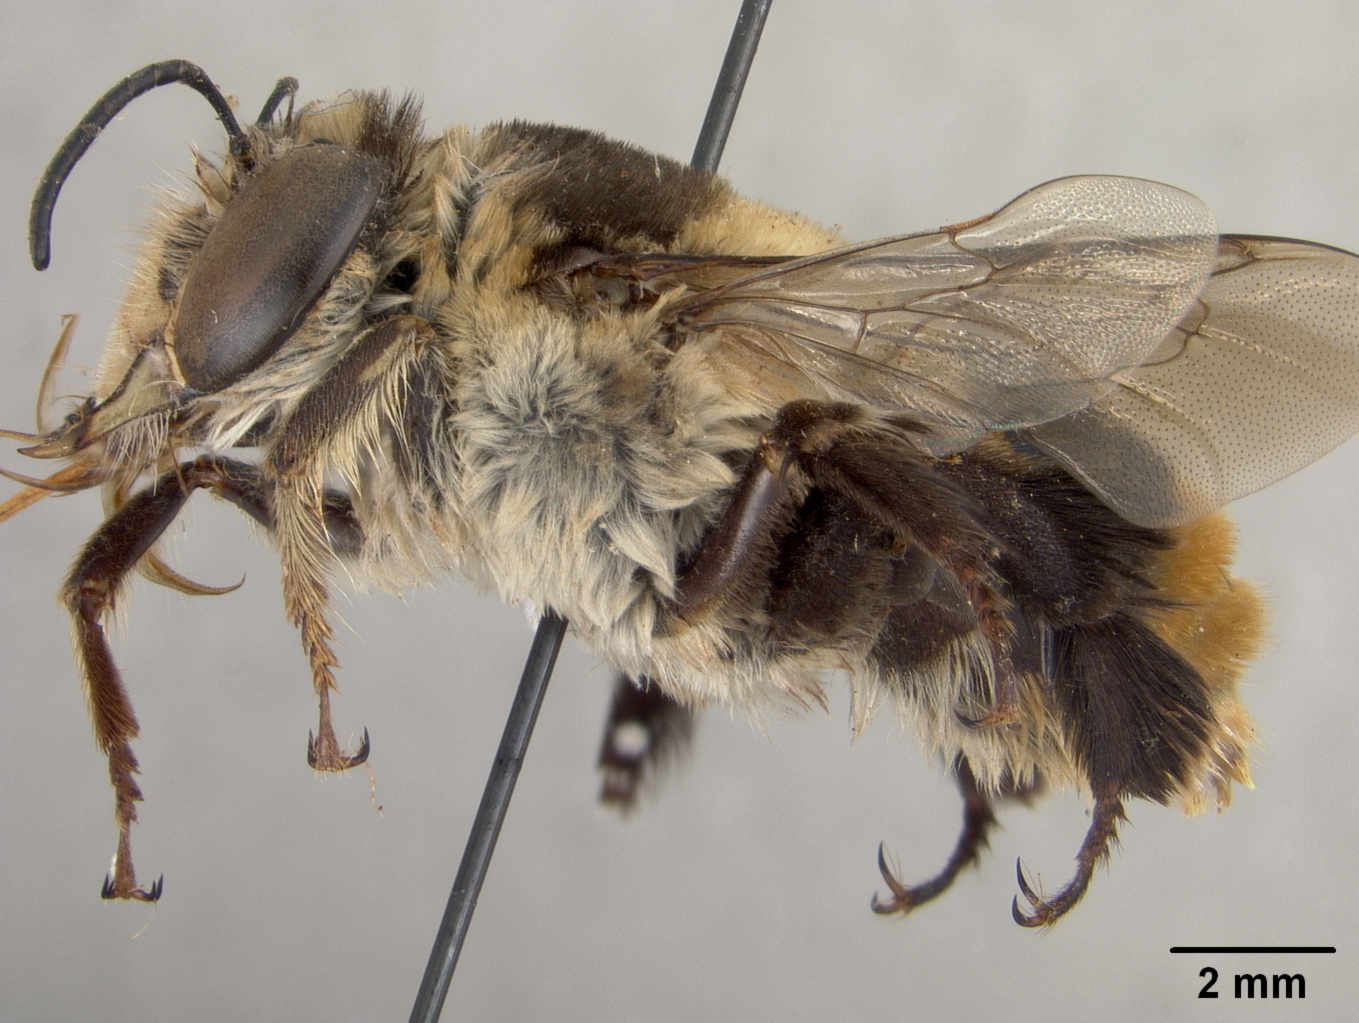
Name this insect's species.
Centris disclusa
